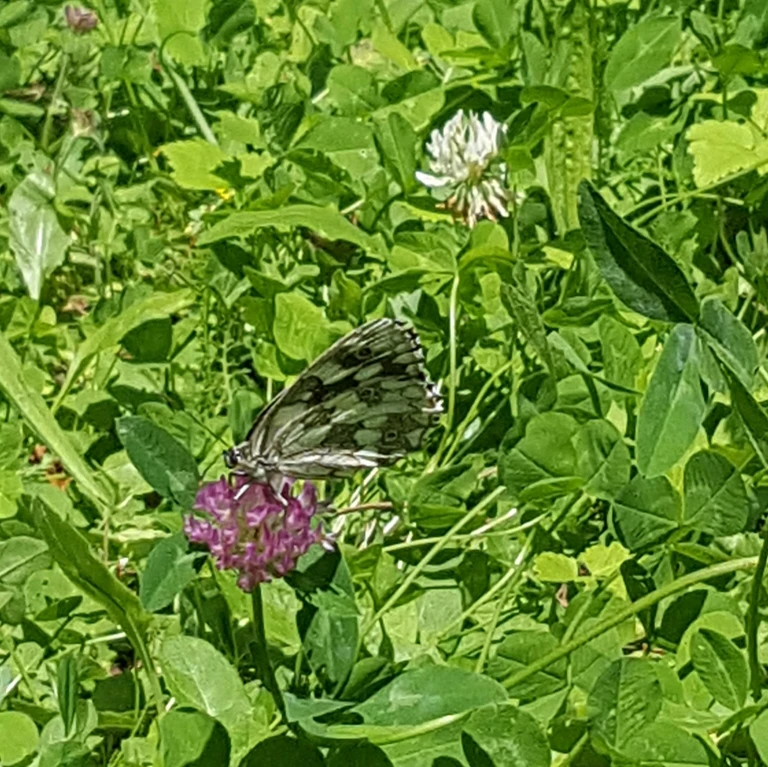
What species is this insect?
Melanargia galathea
